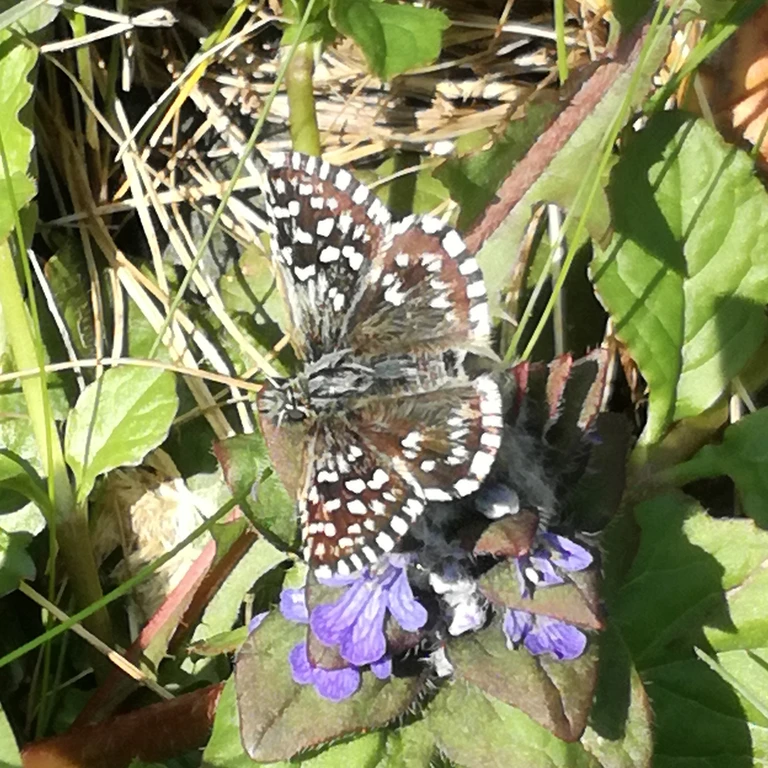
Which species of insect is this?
Pyrgus malvae
